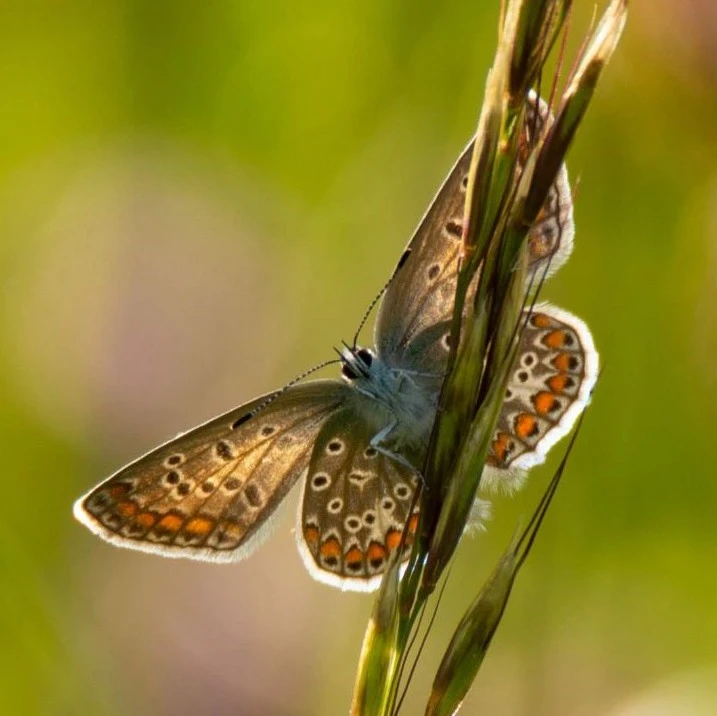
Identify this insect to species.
Polyommatus icarus
